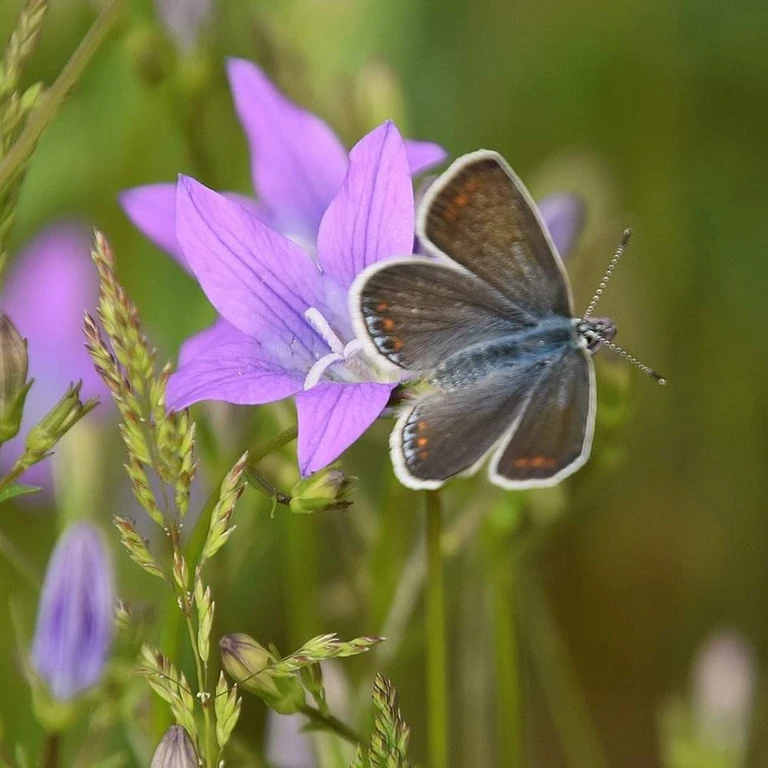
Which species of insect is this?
Polyommatus icarus
